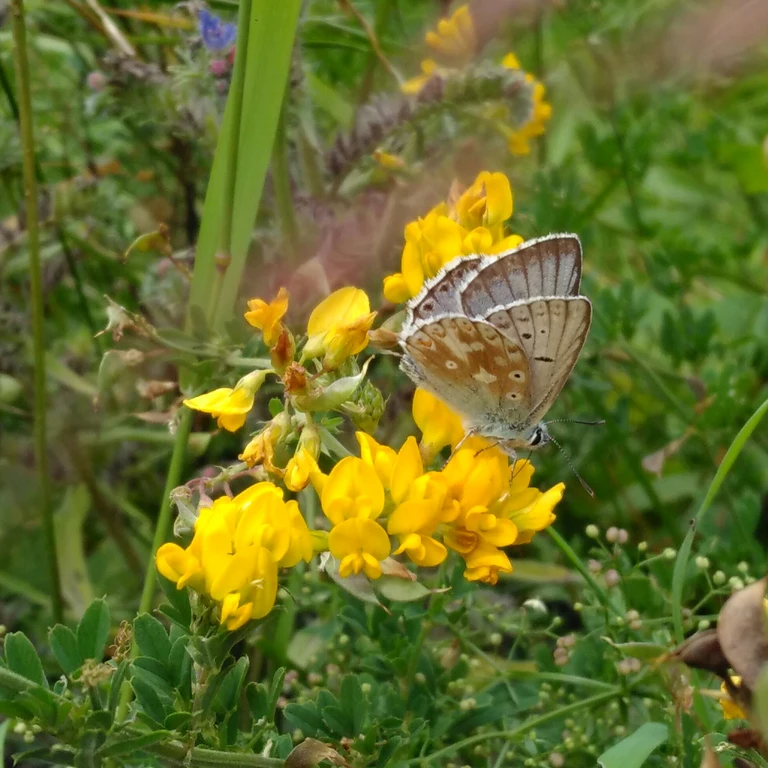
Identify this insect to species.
Lysandra coridon
